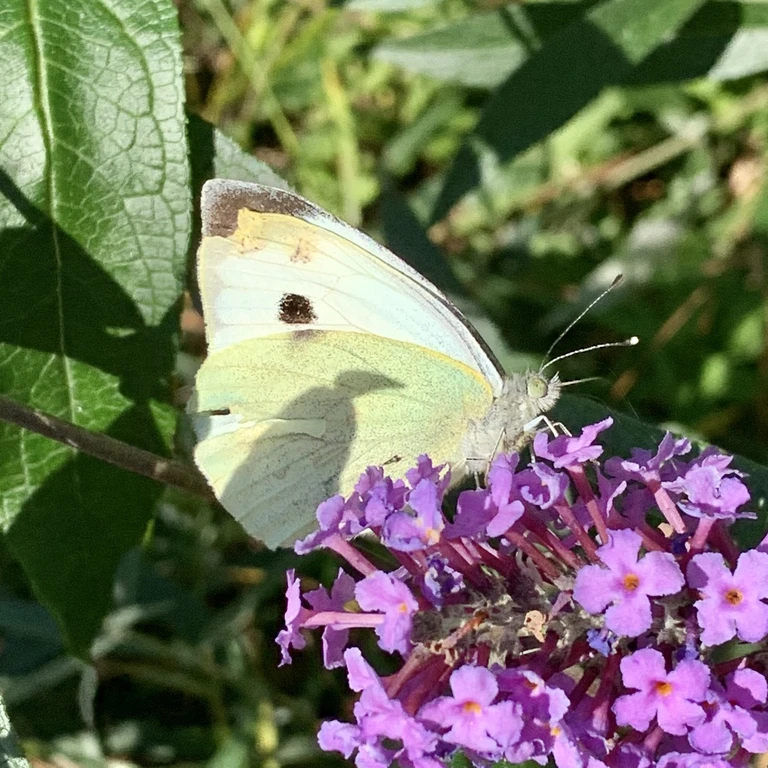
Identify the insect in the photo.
Pieris brassicae
